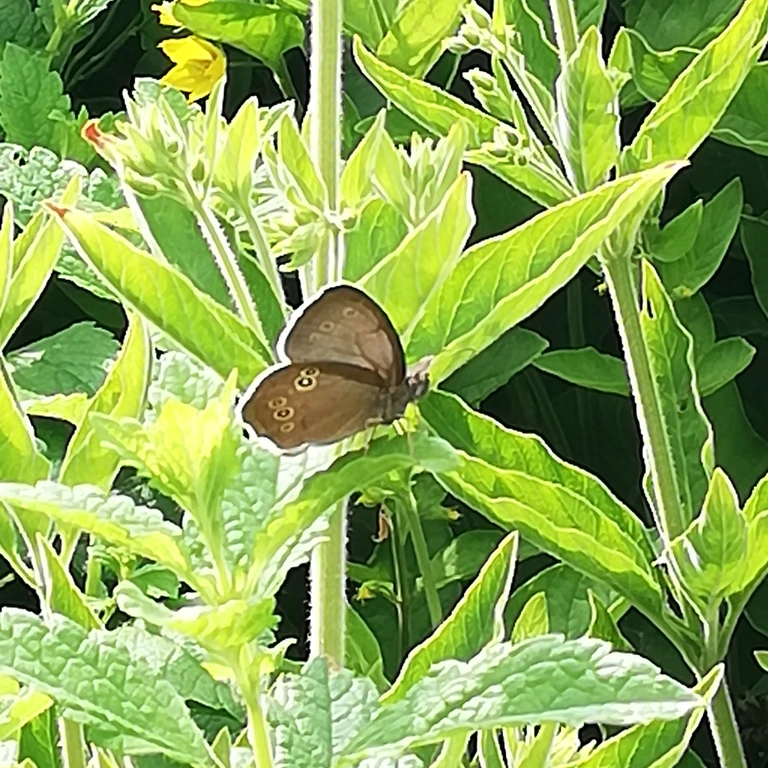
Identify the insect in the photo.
Aphantopus hyperantus
